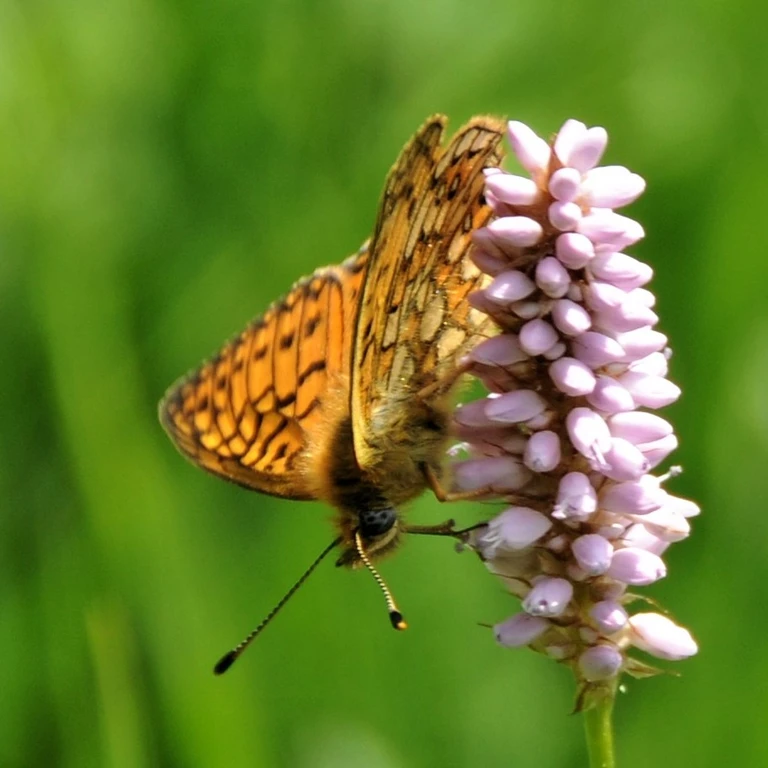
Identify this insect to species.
Boloria eunomia
